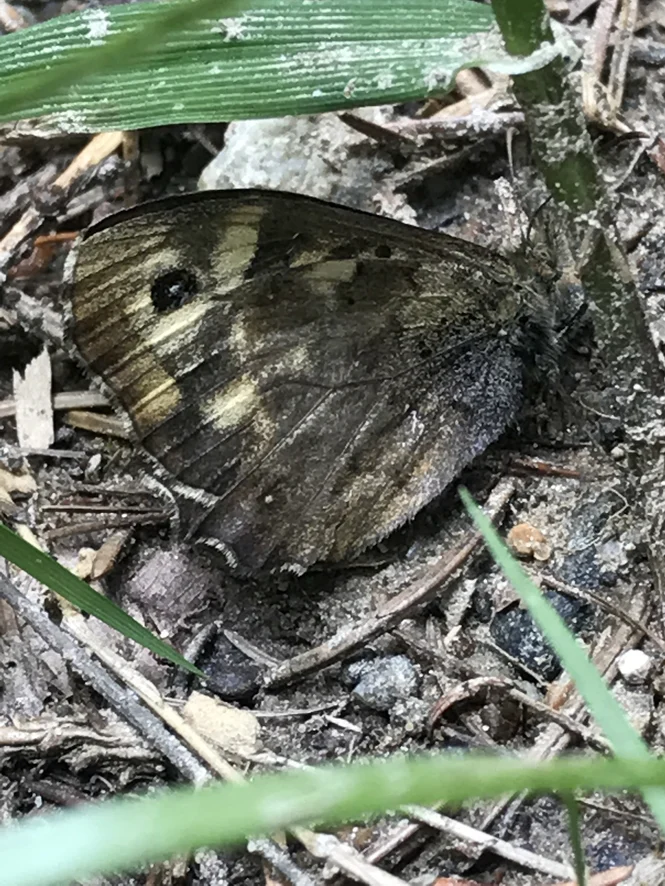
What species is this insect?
Pararge aegeria
